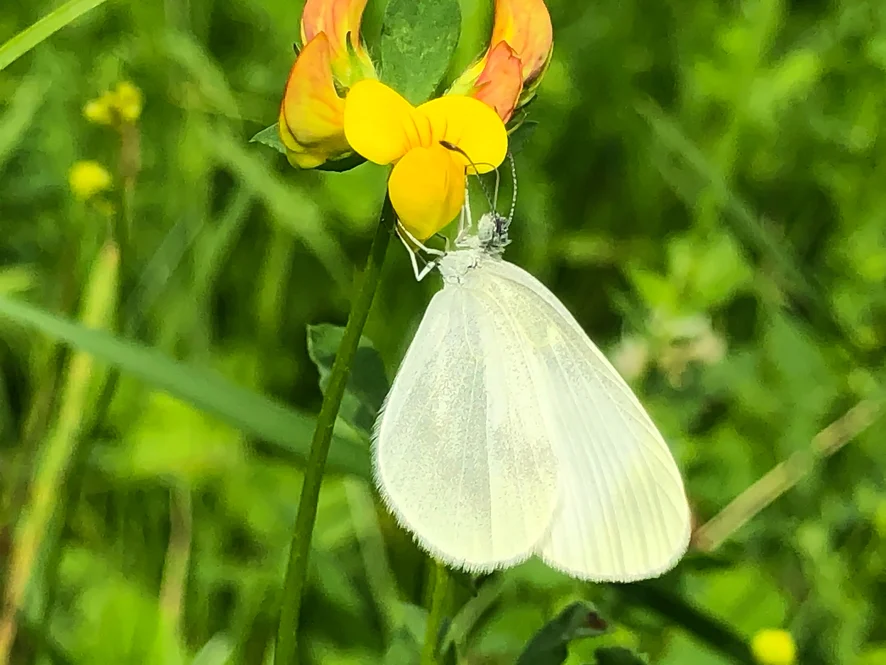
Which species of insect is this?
Leptidea sinapis/juvernica
